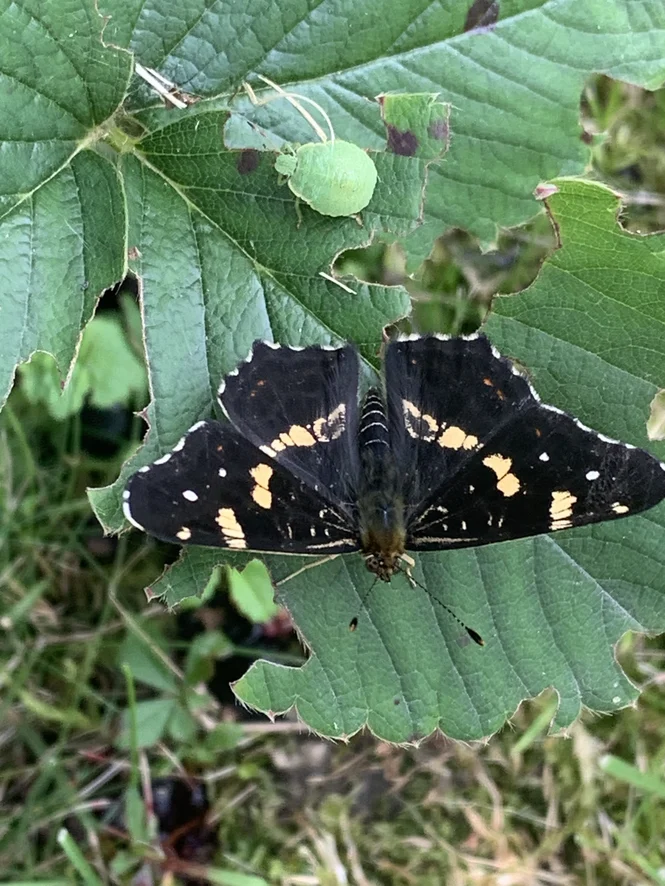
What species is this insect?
Araschnia levana
